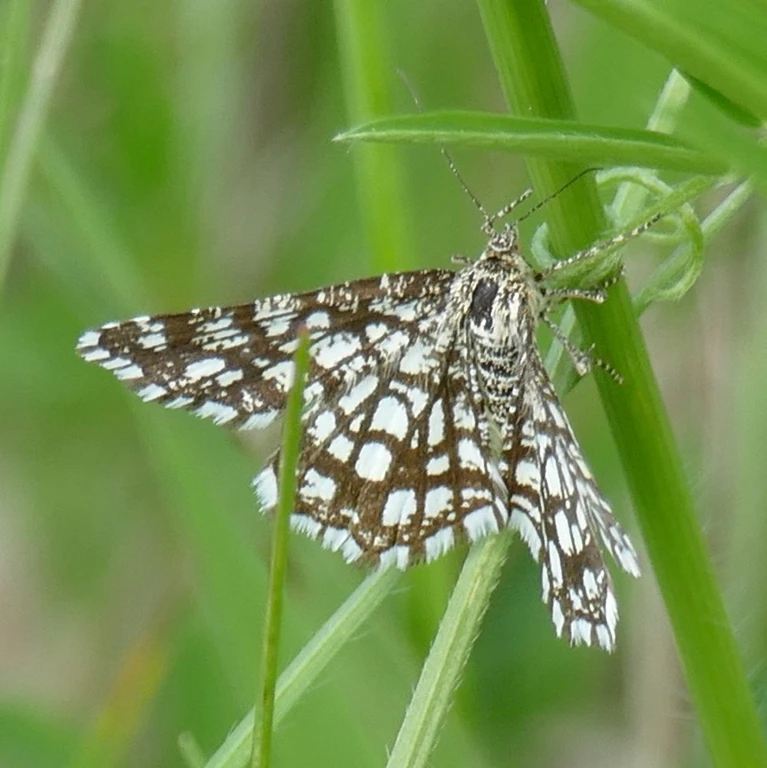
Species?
Chiasmia clathrata
